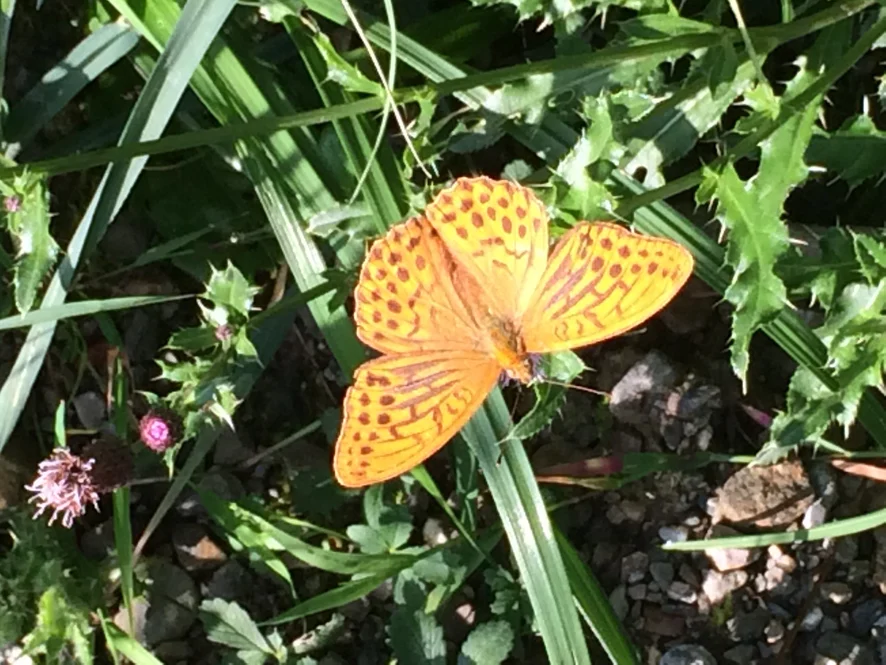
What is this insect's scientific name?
Argynnis paphia
